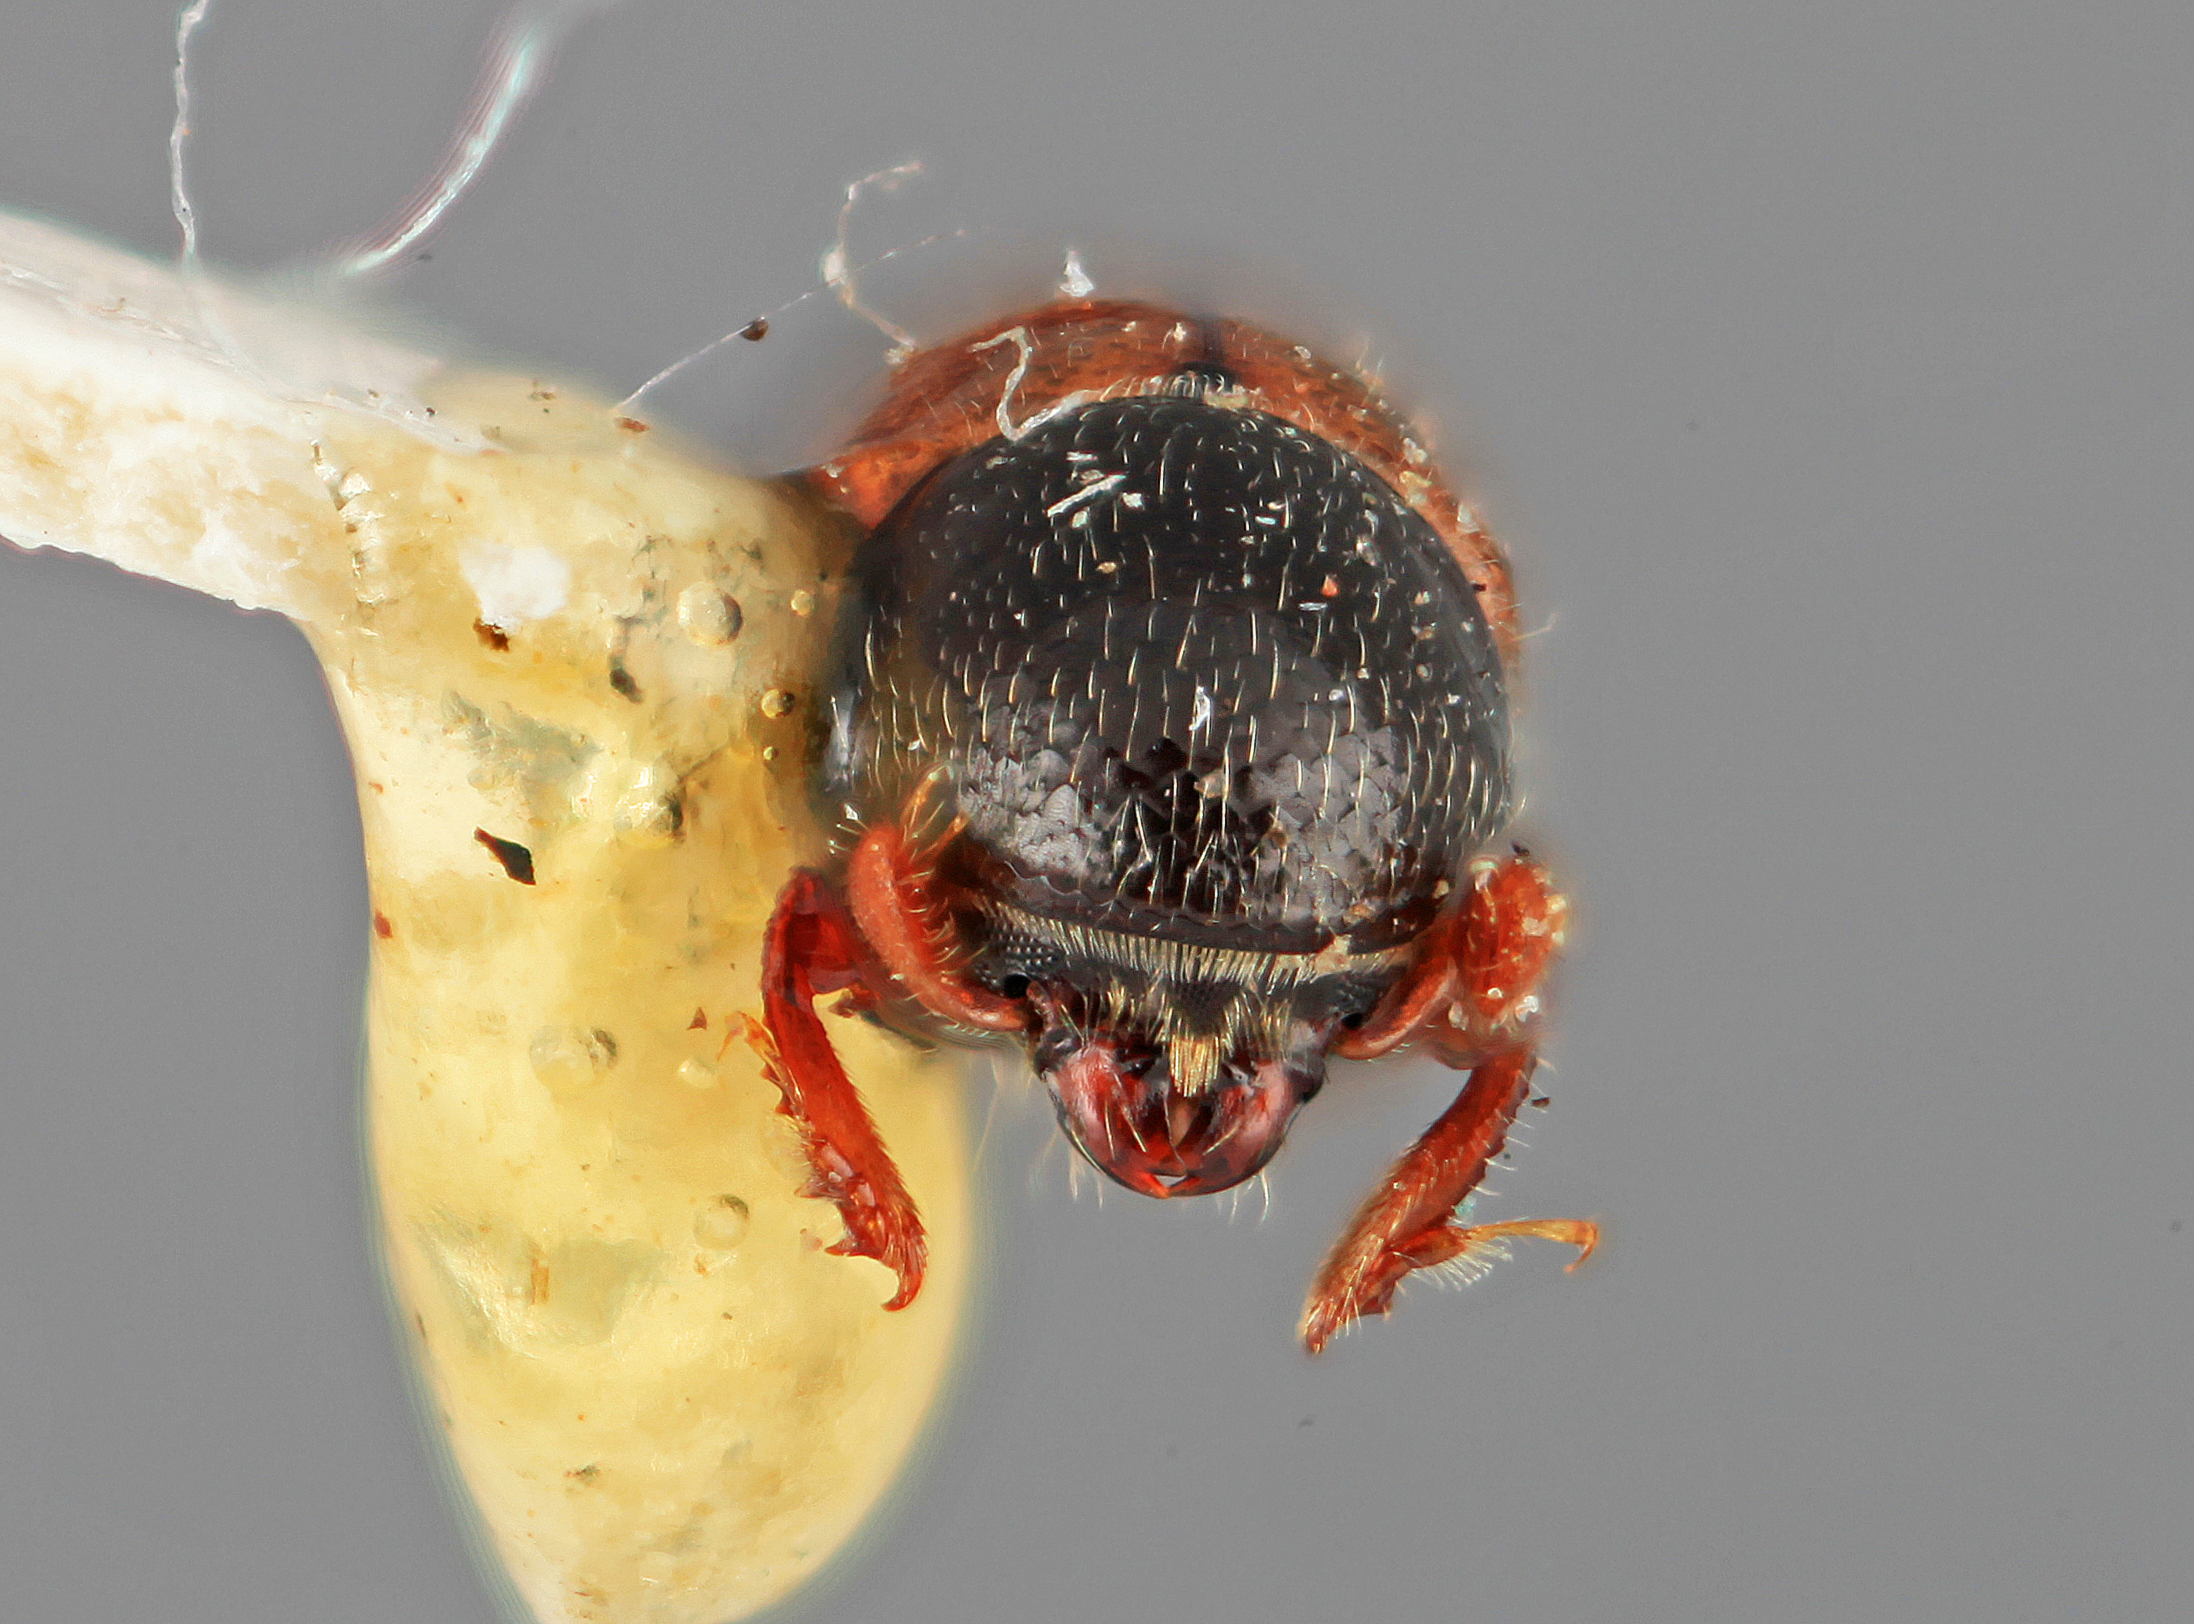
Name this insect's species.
Tricolus inaffectus
